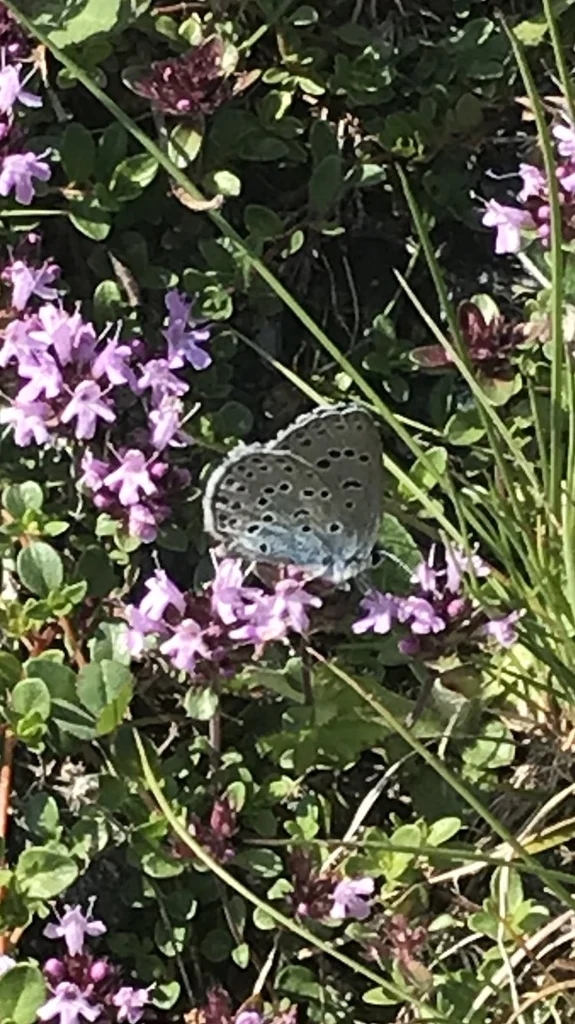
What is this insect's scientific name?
Phengaris arion (also Maculinea arion)
